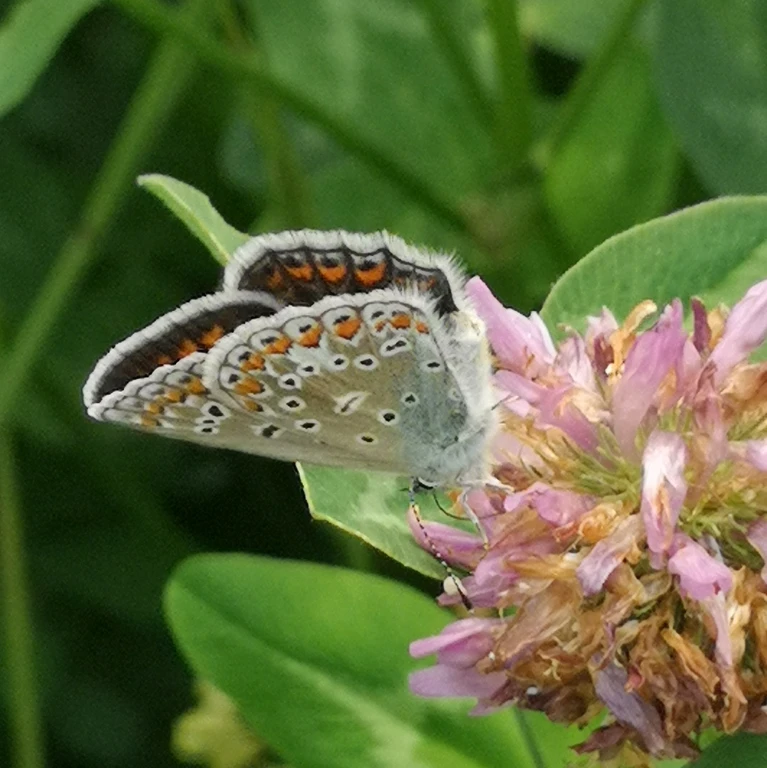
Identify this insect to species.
Polyommatus icarus
